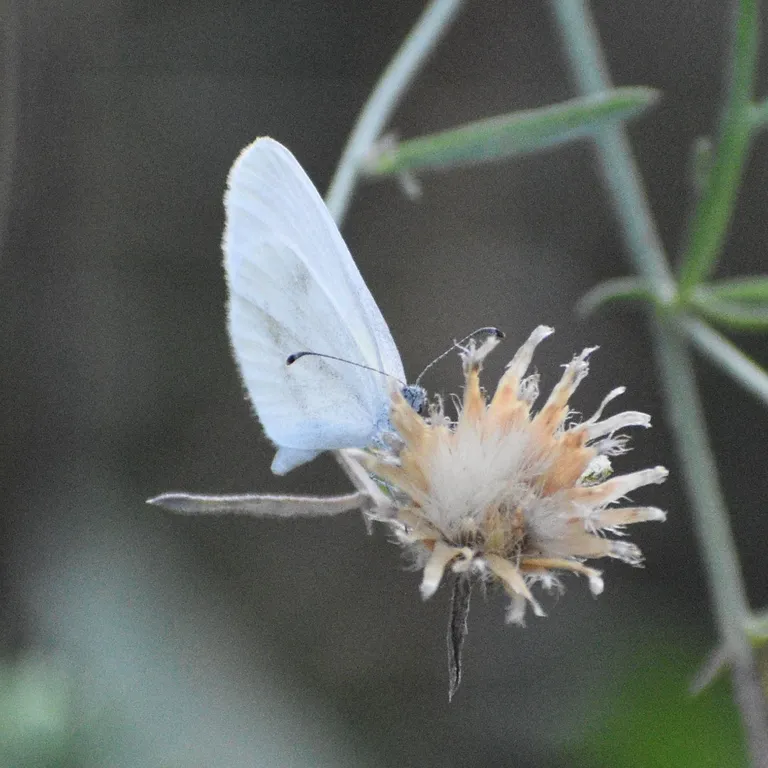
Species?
Leptidea sinapis/juvernica
